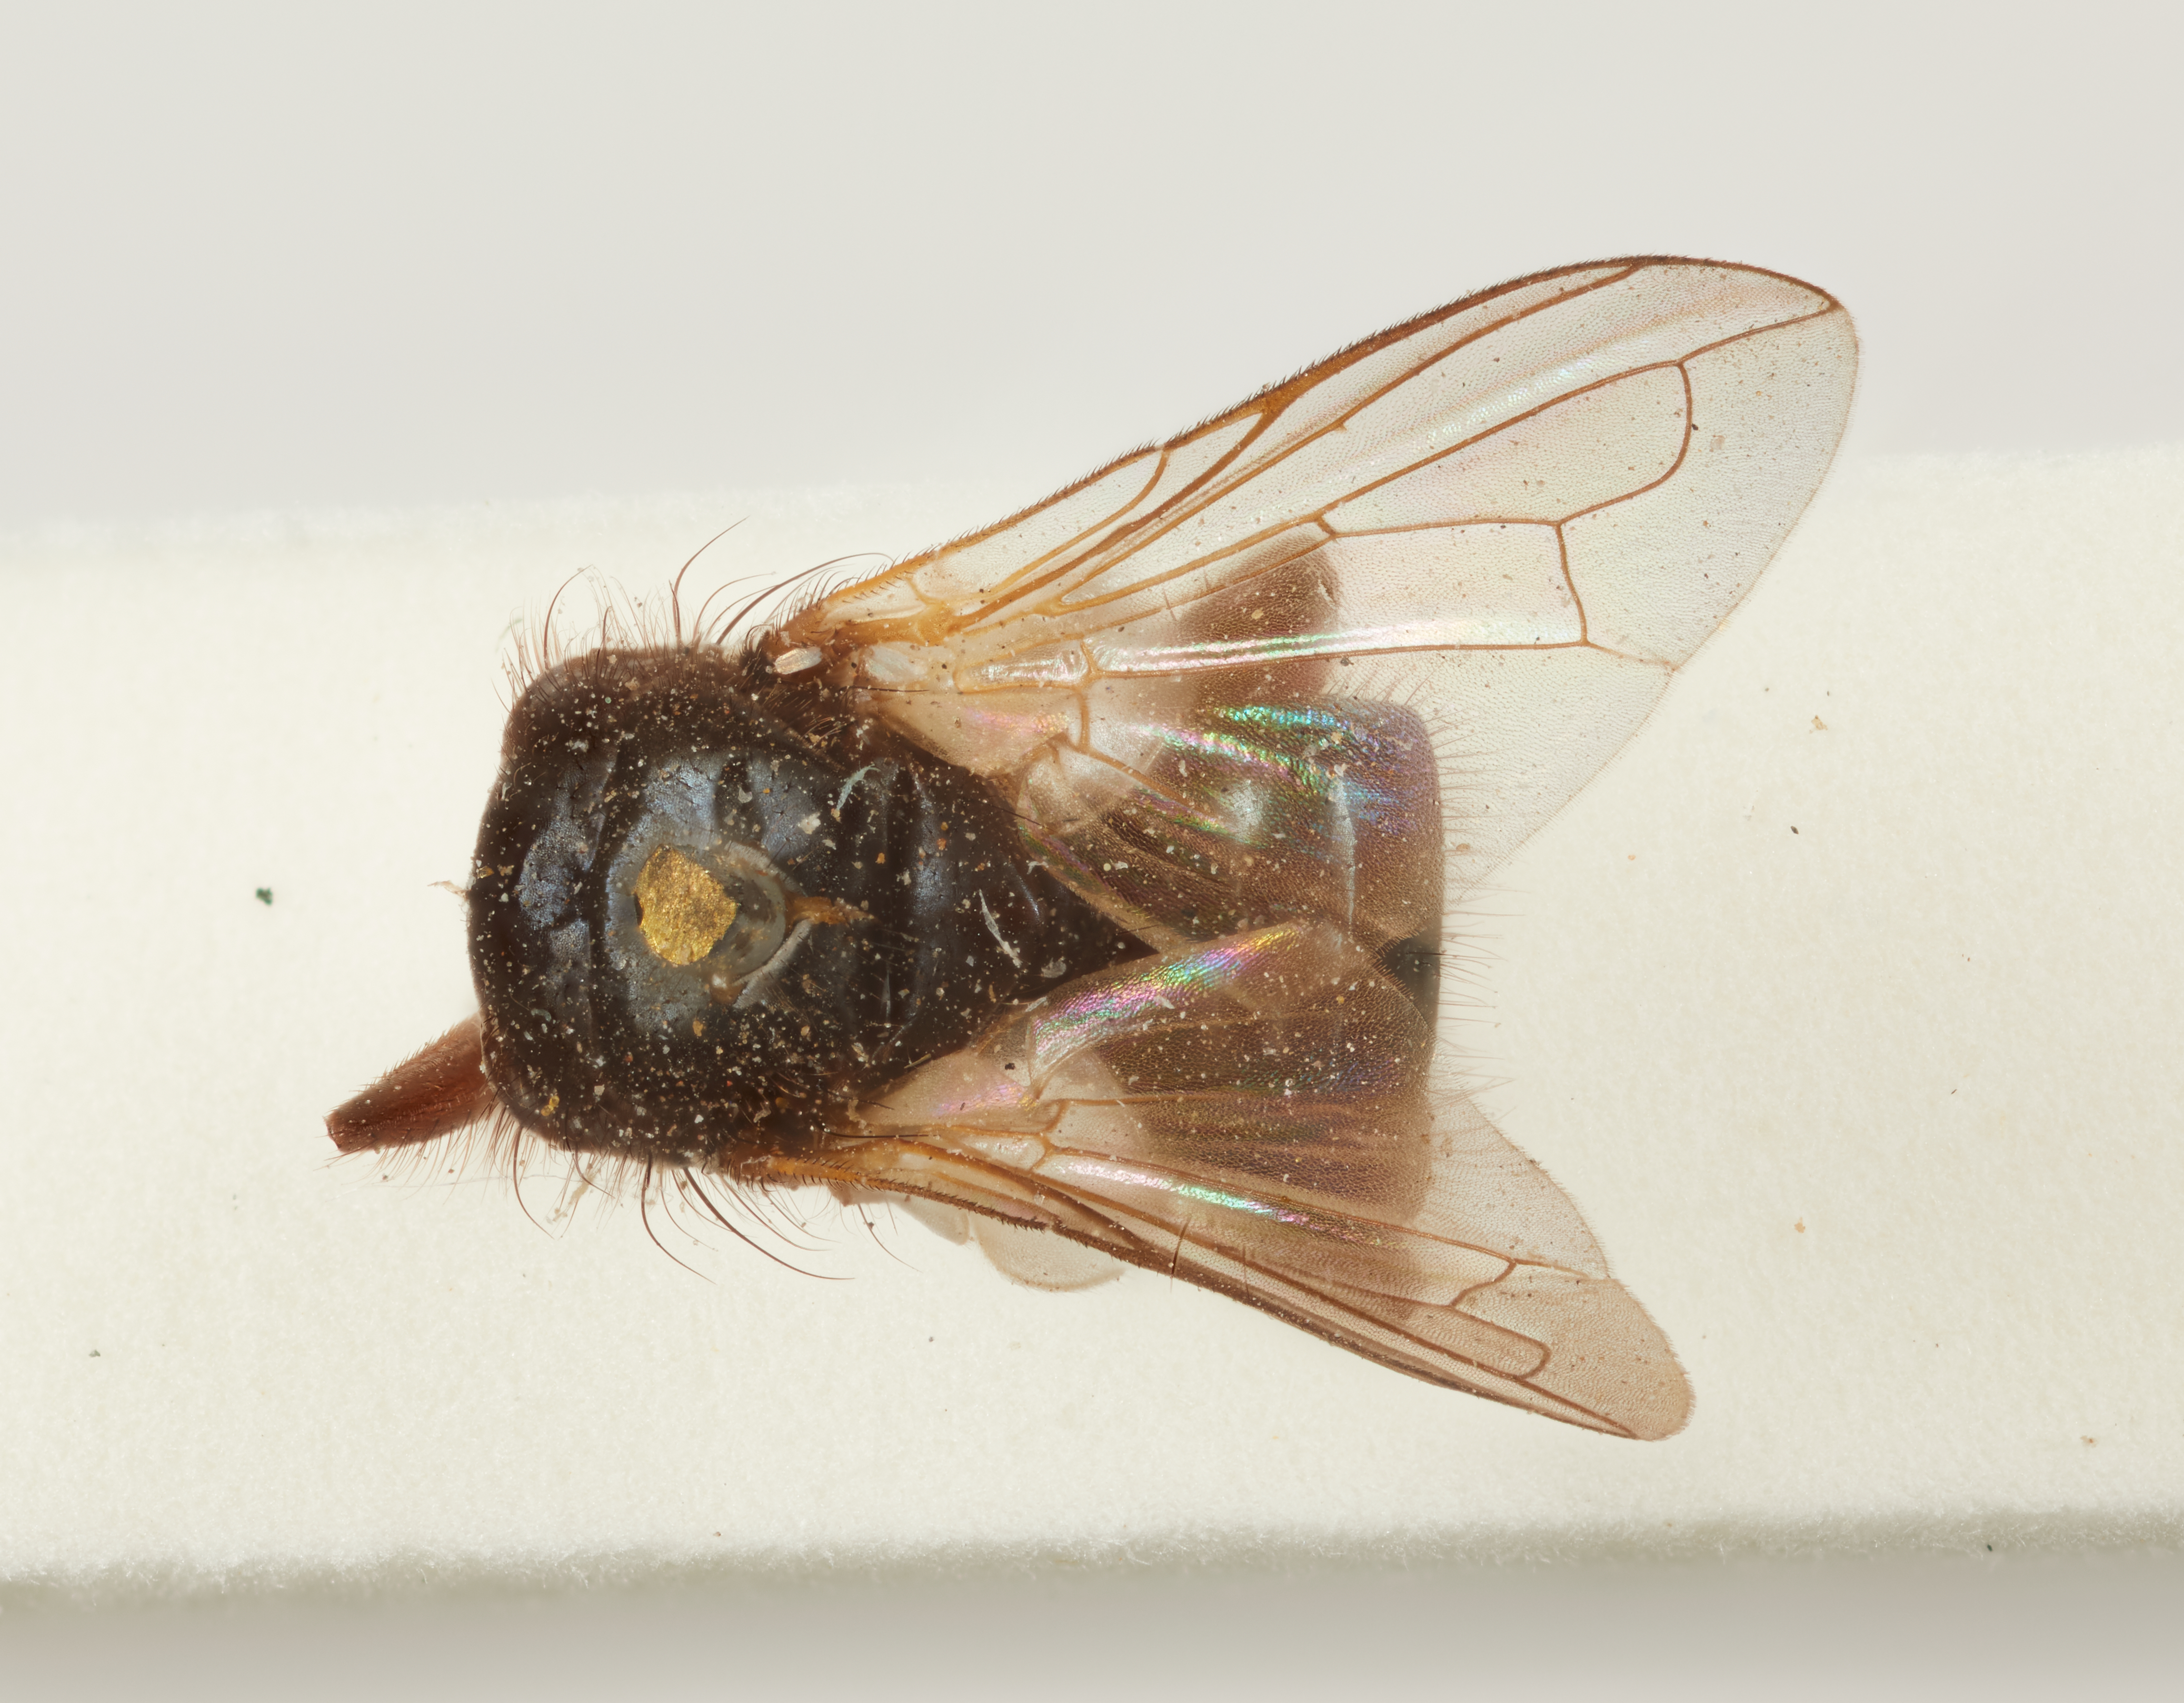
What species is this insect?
Hyalomyia aldrichii
